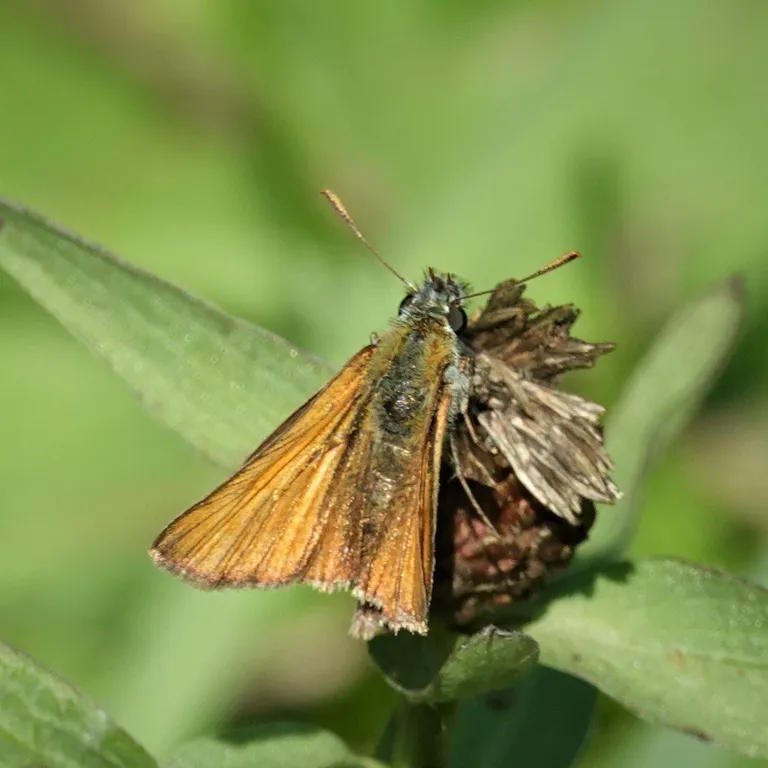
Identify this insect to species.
Thymelicus sylvestris
